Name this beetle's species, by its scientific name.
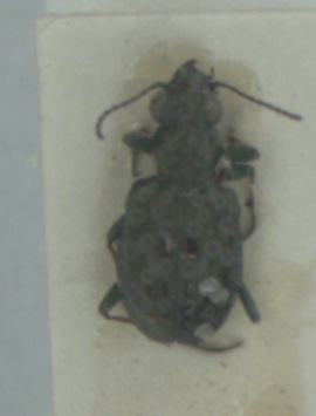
Elaphrus riparius
